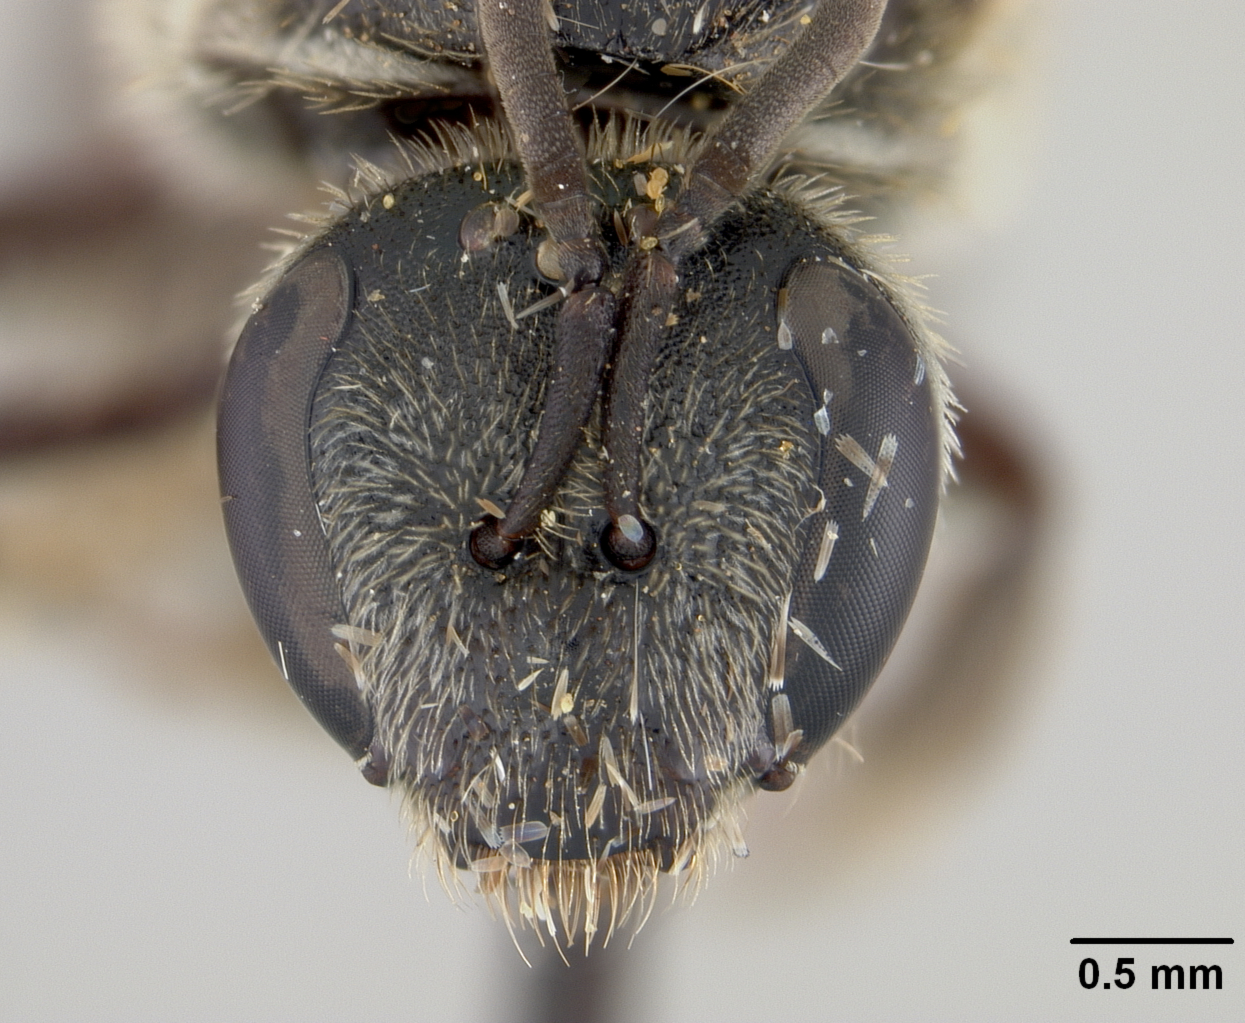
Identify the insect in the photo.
Halictus albescens
